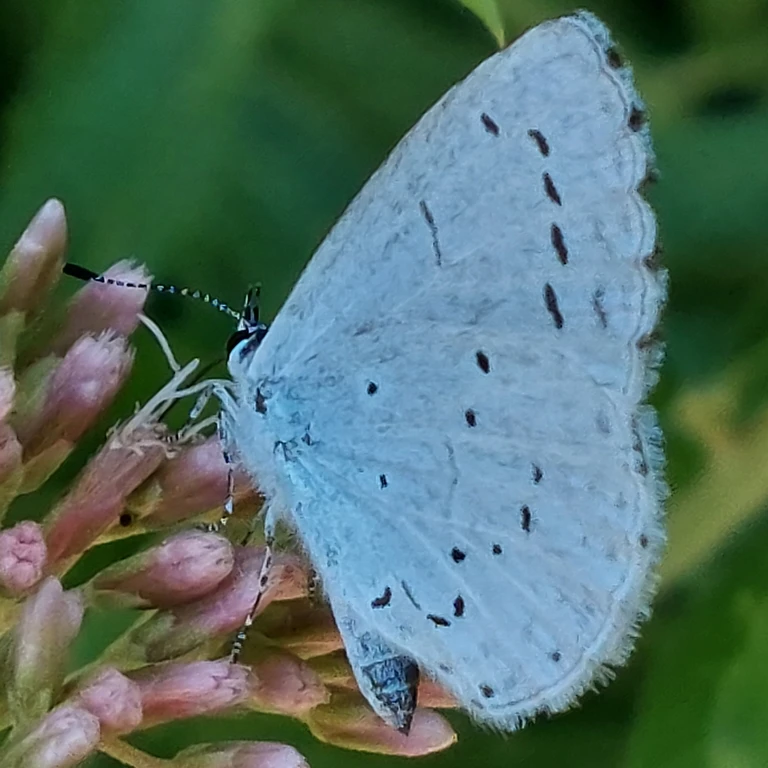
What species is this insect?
Celastrina argiolus
